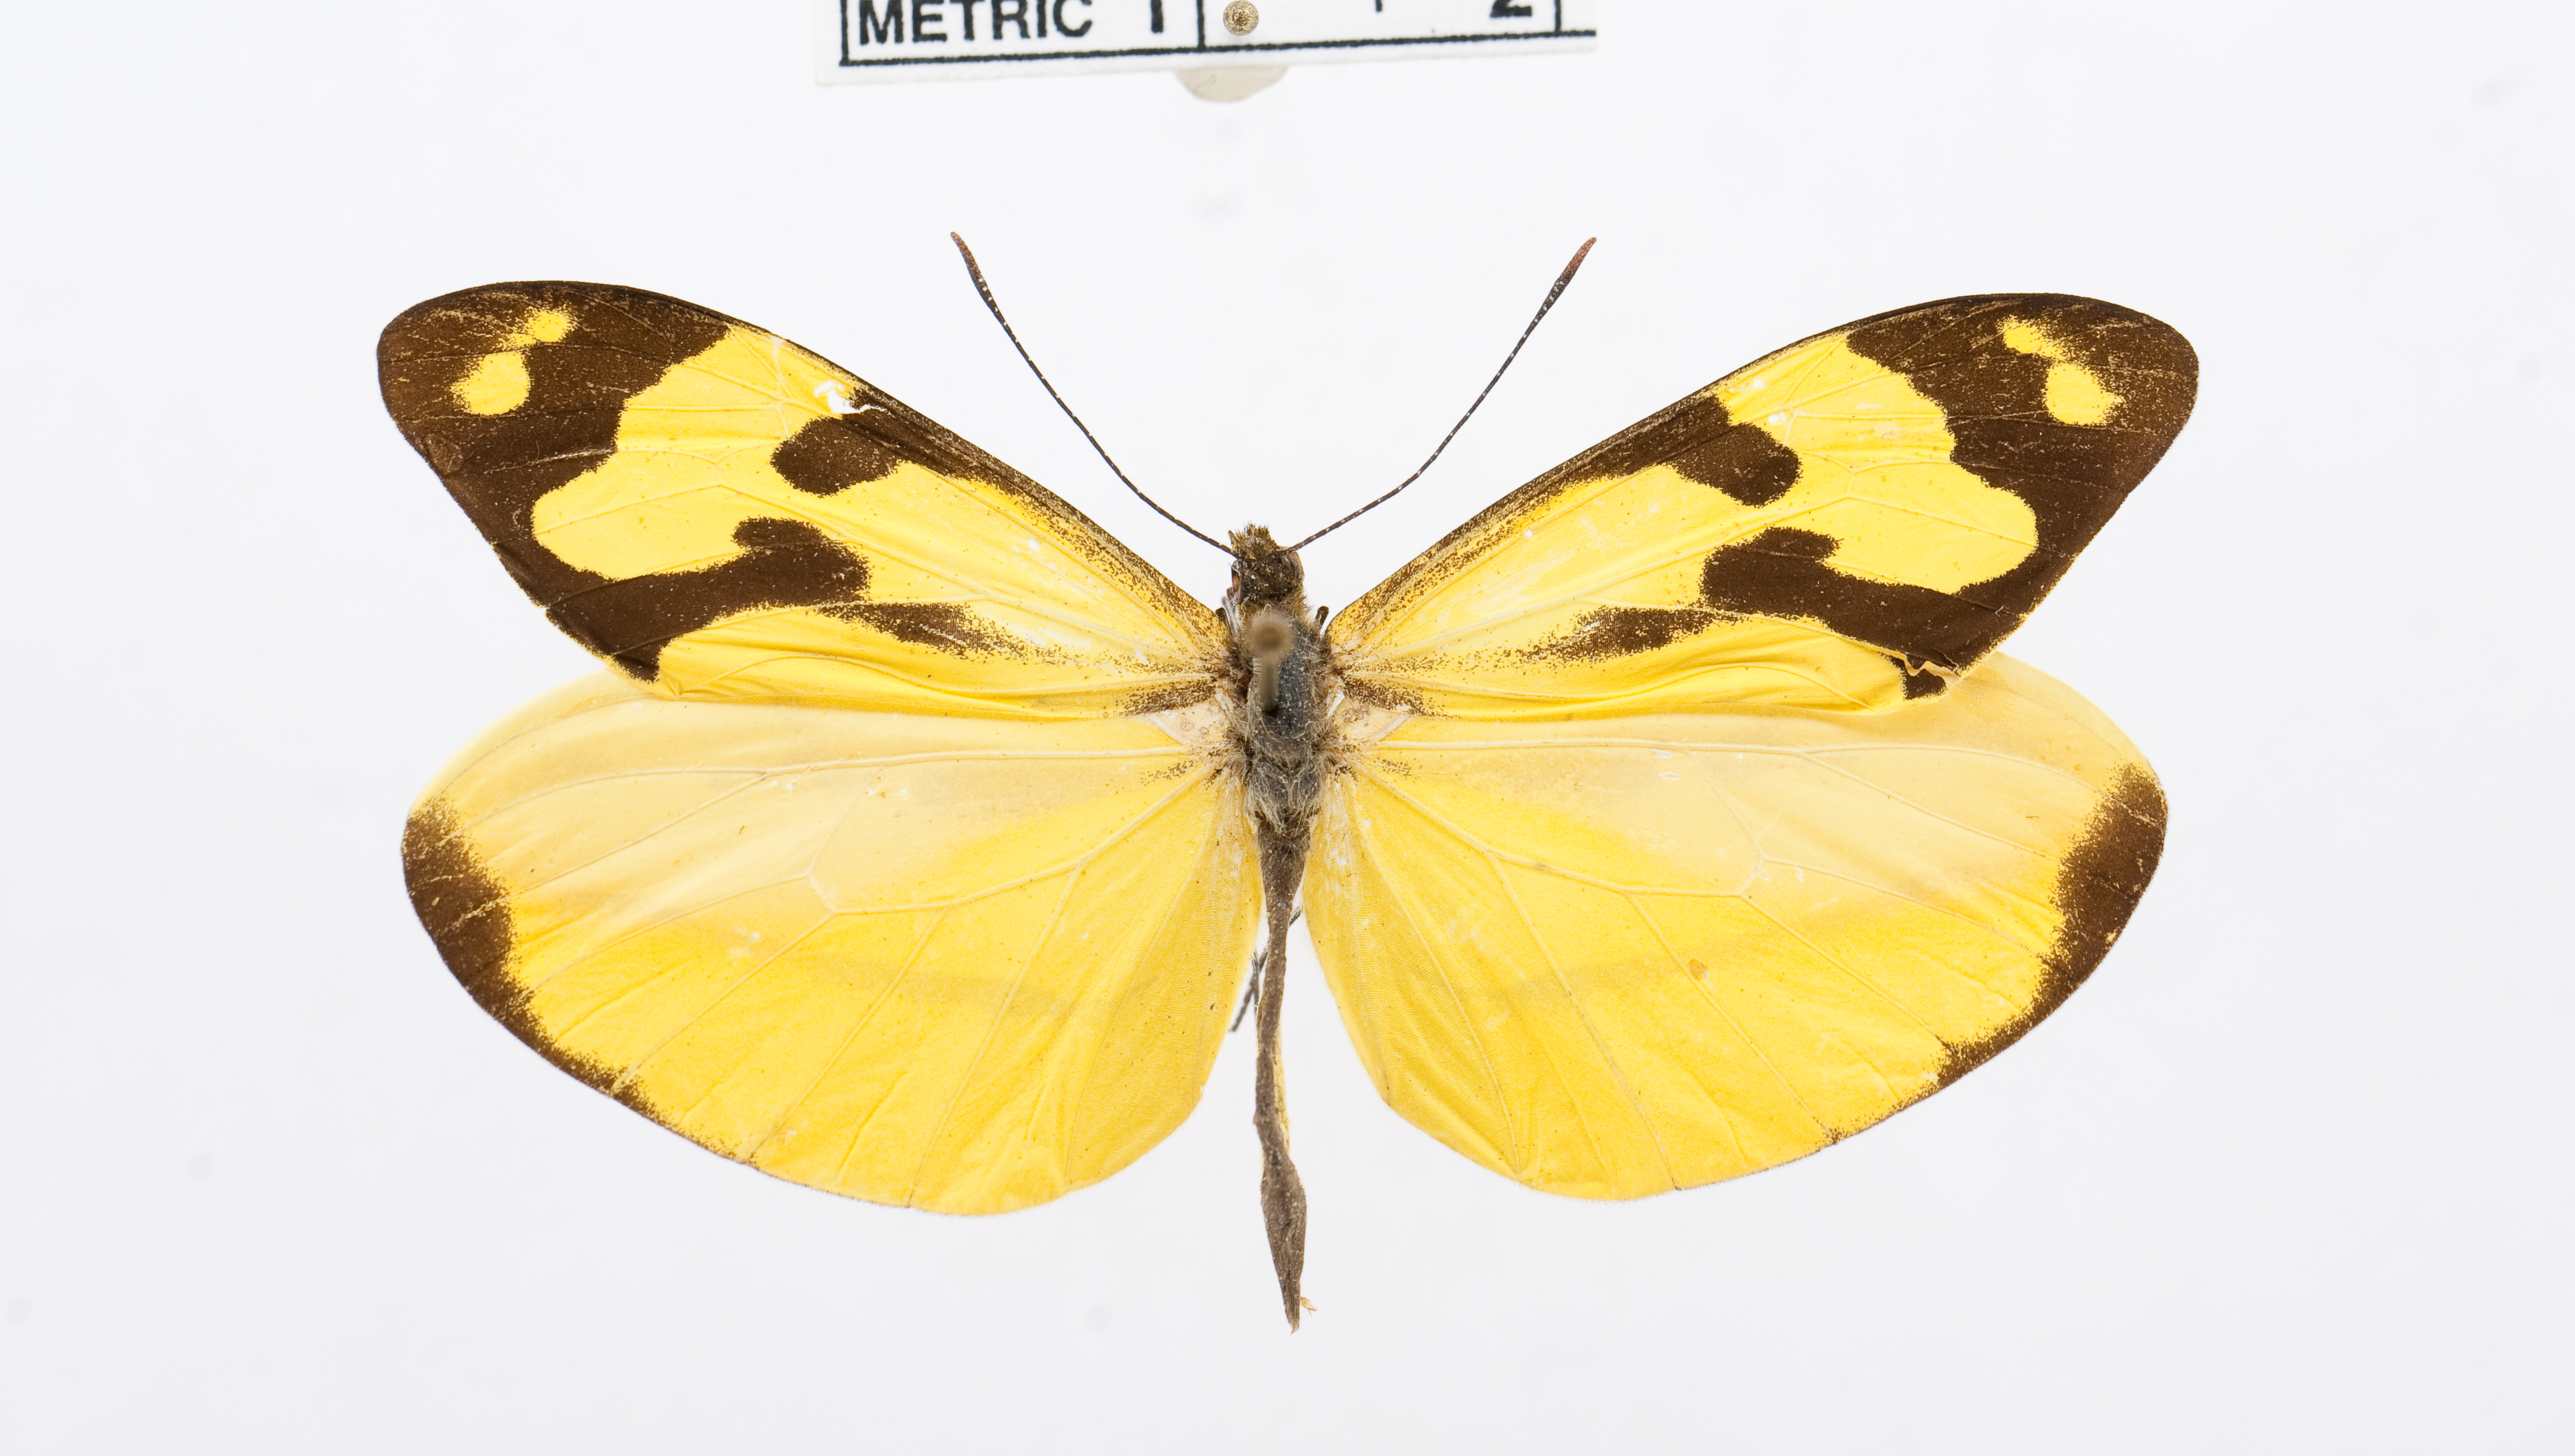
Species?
Enantia clarissa
